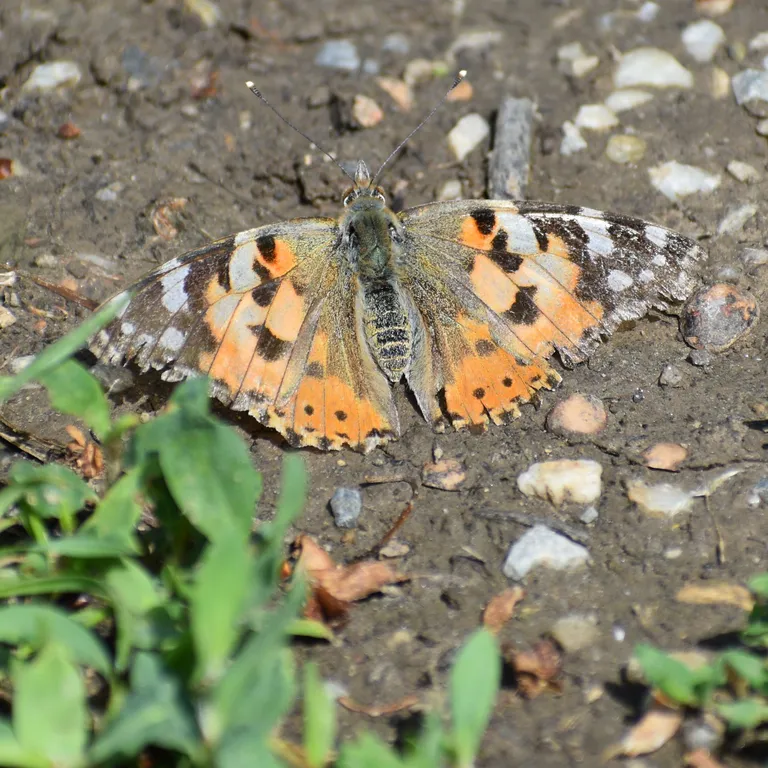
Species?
Vanessa cardui
